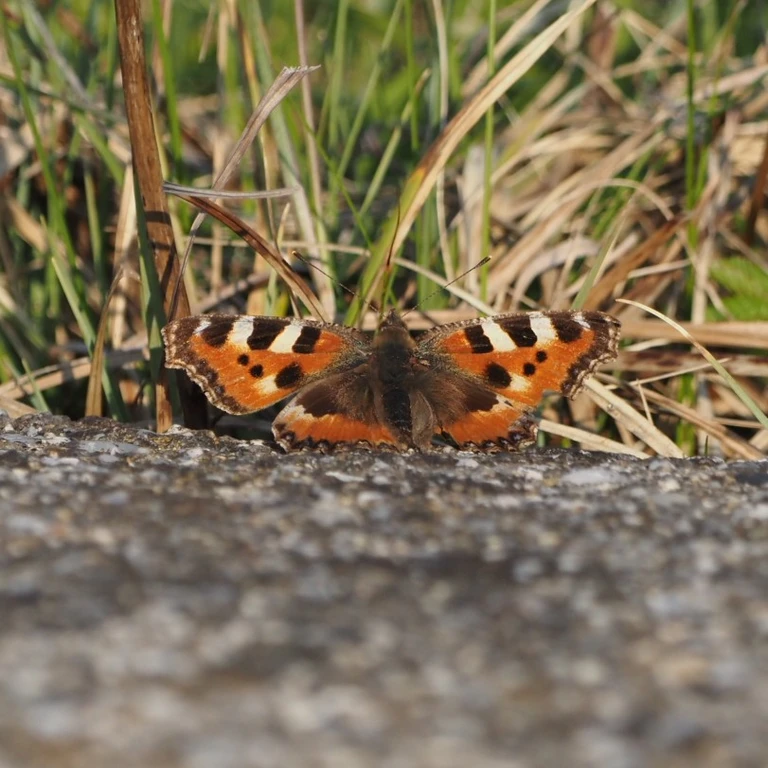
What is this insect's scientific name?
Aglais urticae
